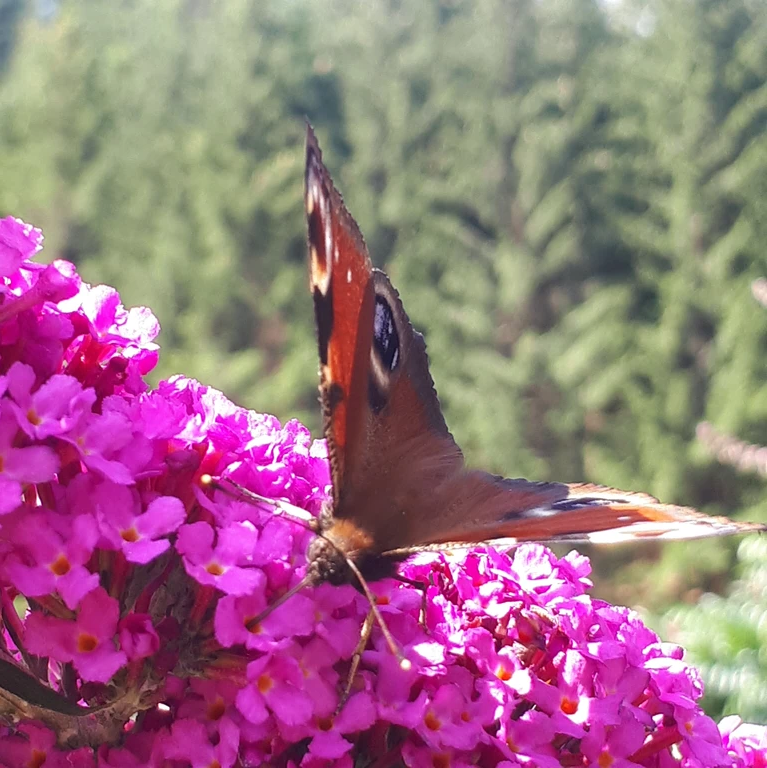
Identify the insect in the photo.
Aglais io
